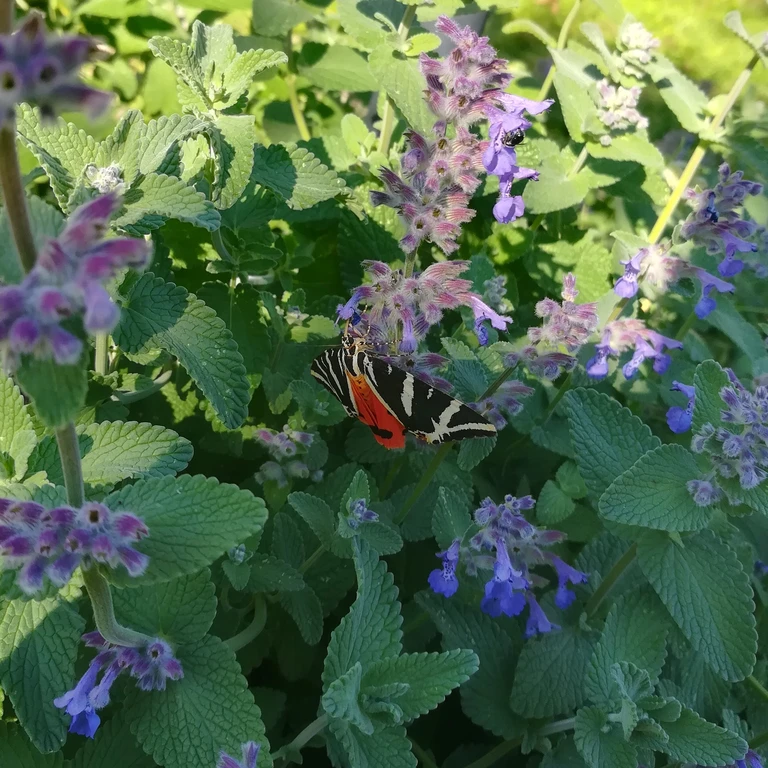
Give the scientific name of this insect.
Euplagia quadripunctaria
